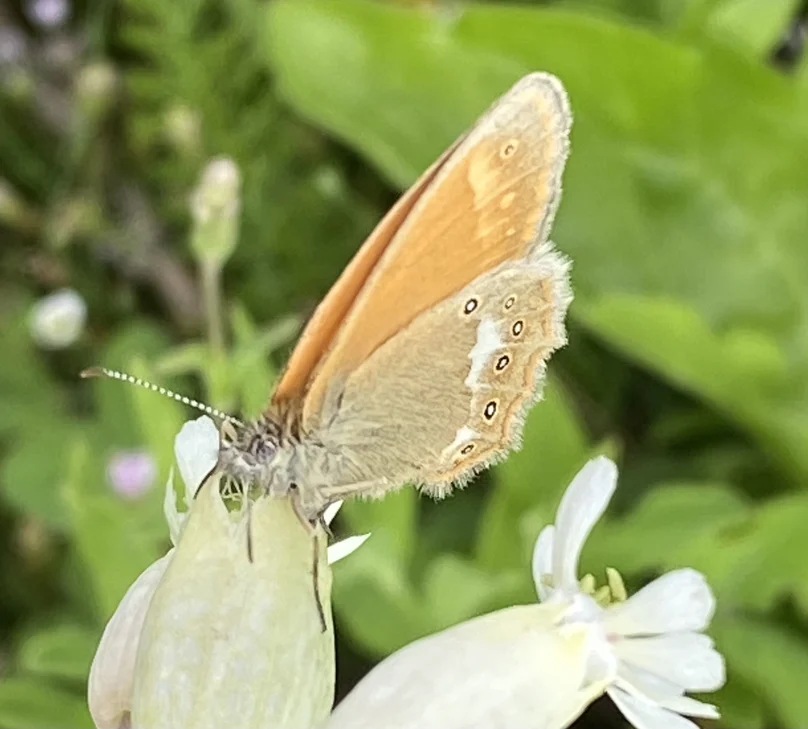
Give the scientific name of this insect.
Coenonympha glycerion (also Coenonympha iphis)
